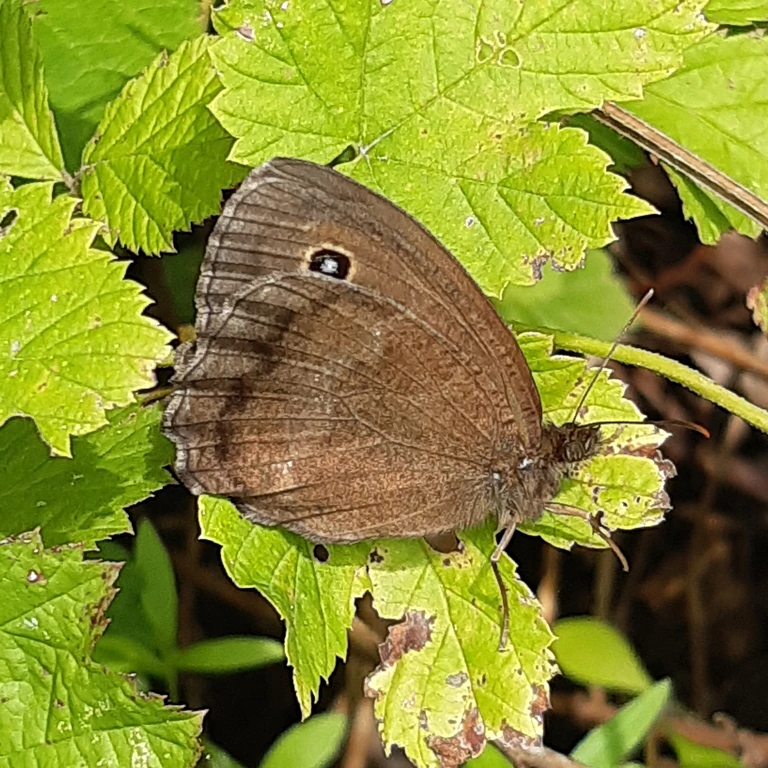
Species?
Minois dryas
